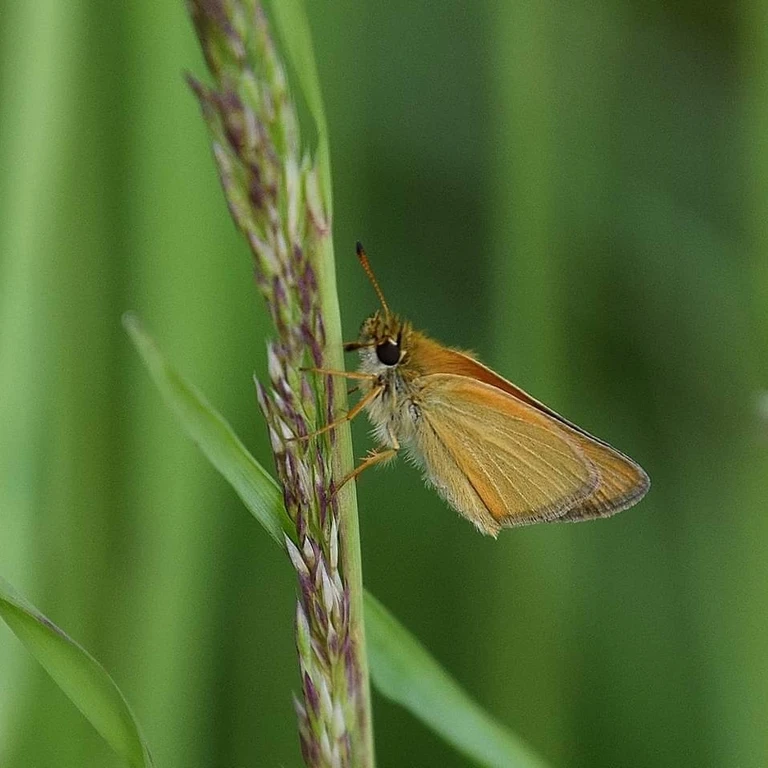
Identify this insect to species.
Thymelicus lineola
